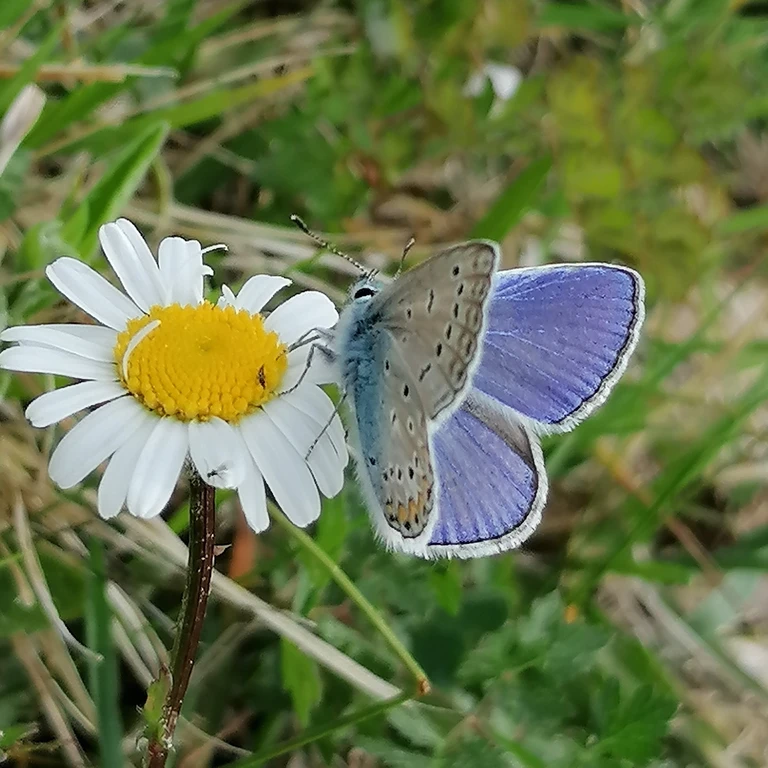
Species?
Polyommatus icarus
